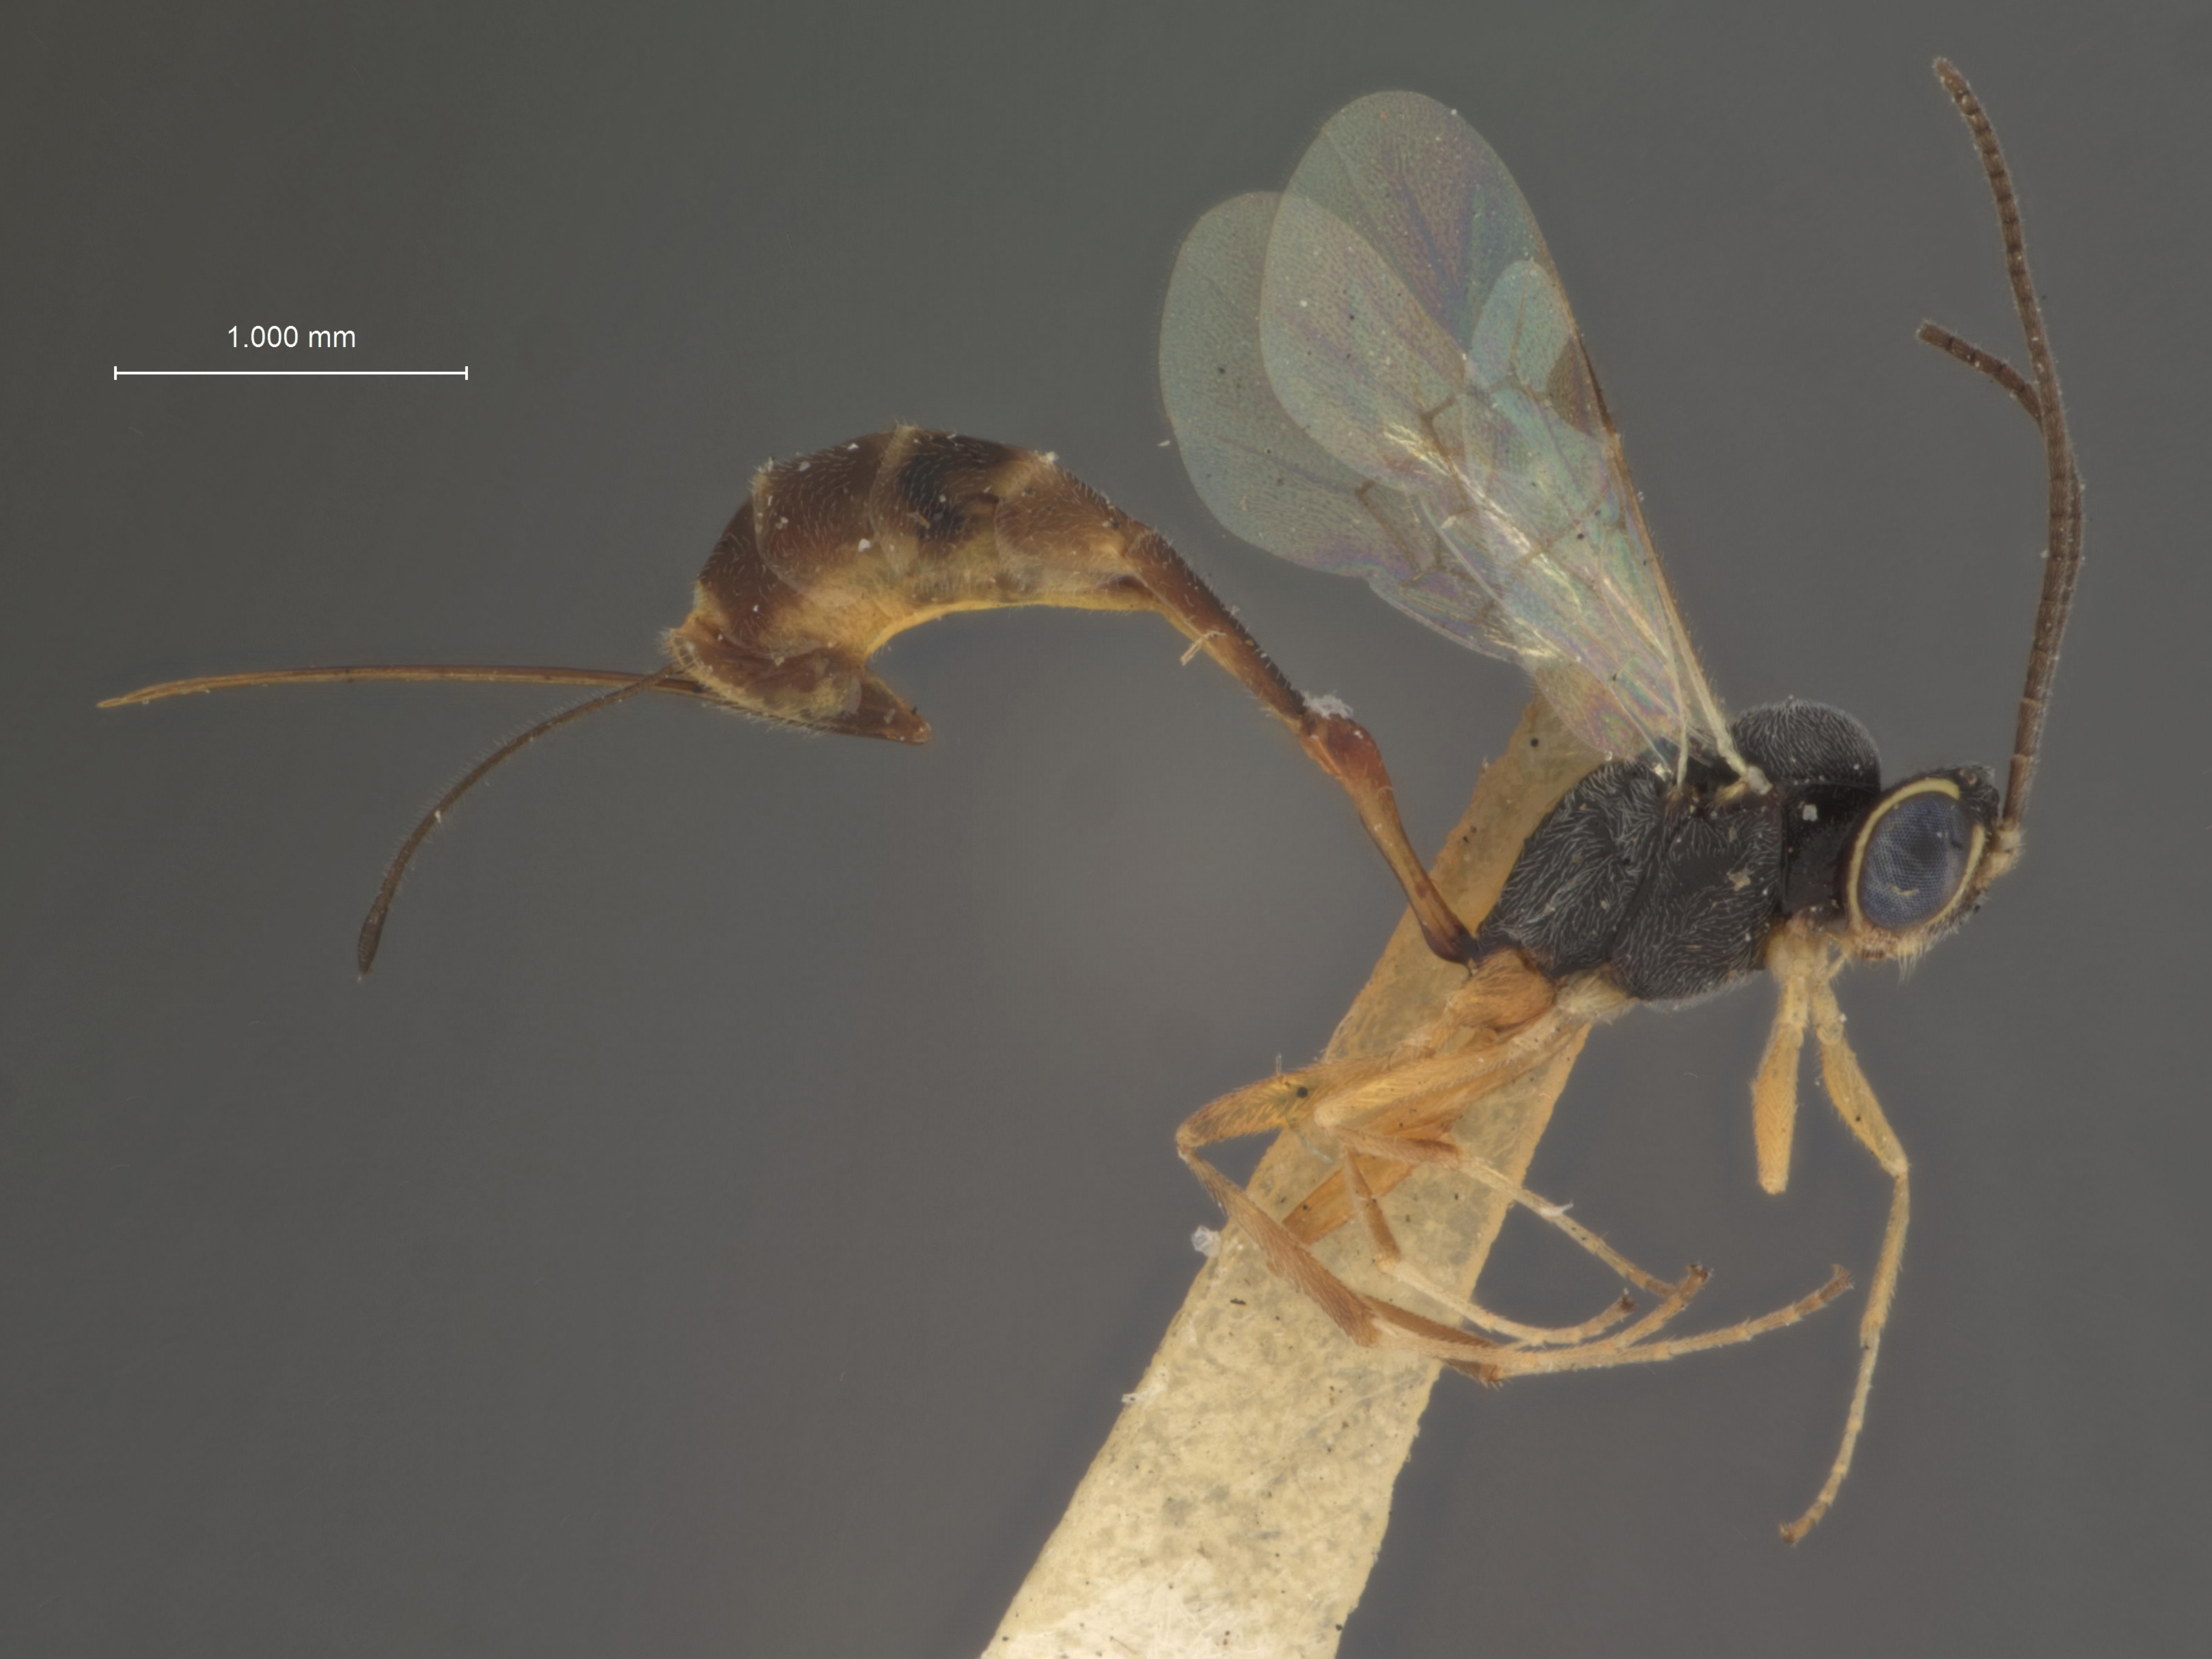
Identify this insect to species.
Cremastus brevinervis
